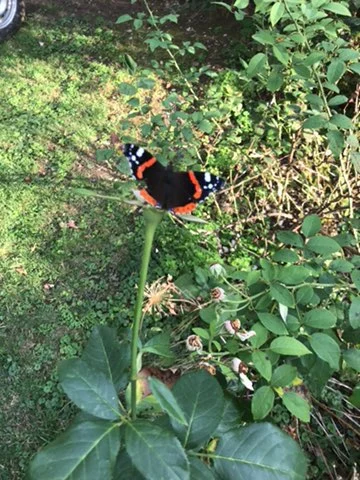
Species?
Vanessa atalanta
